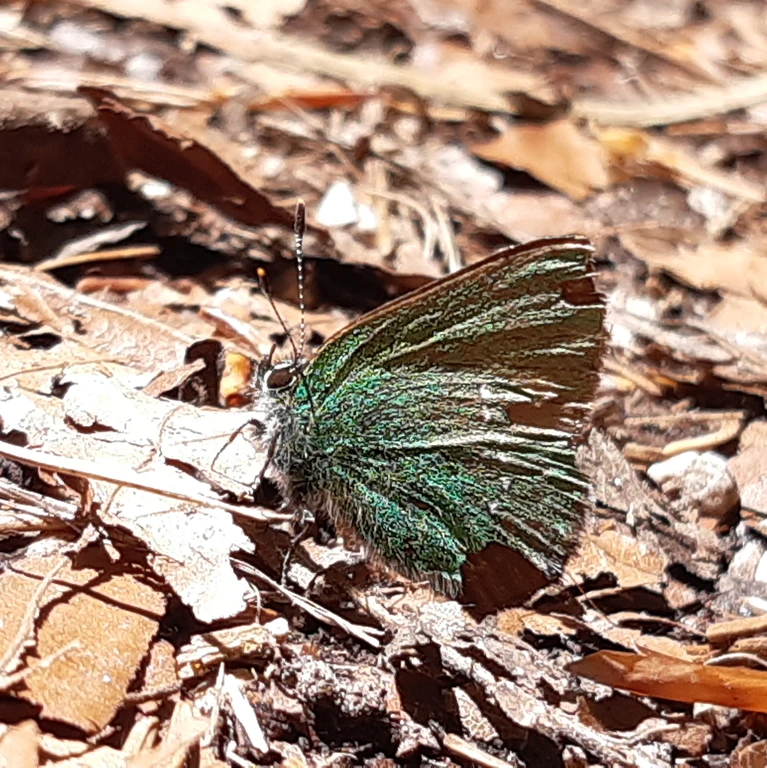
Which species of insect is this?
Callophrys rubi
